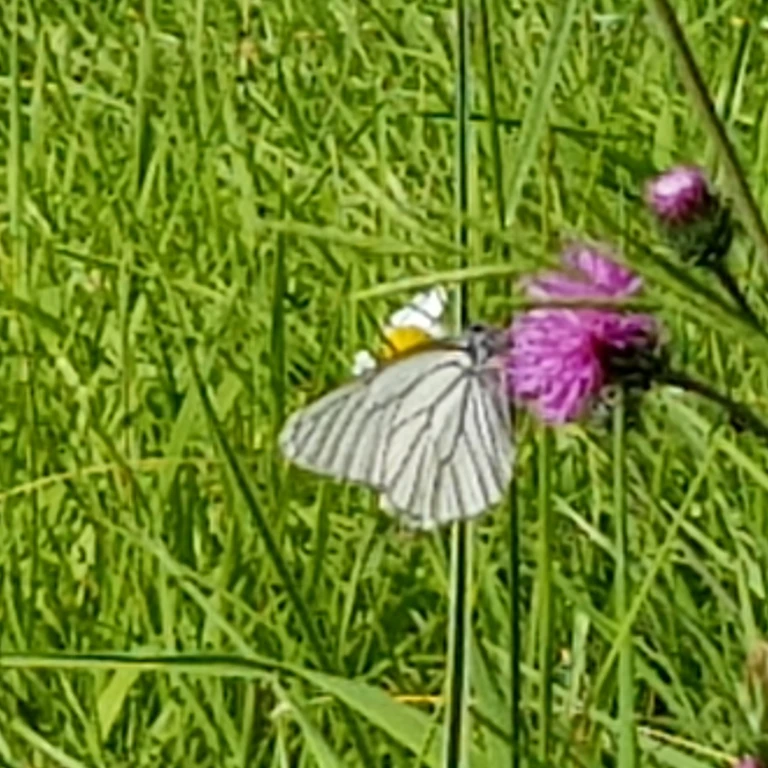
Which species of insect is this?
Aporia crataegi
